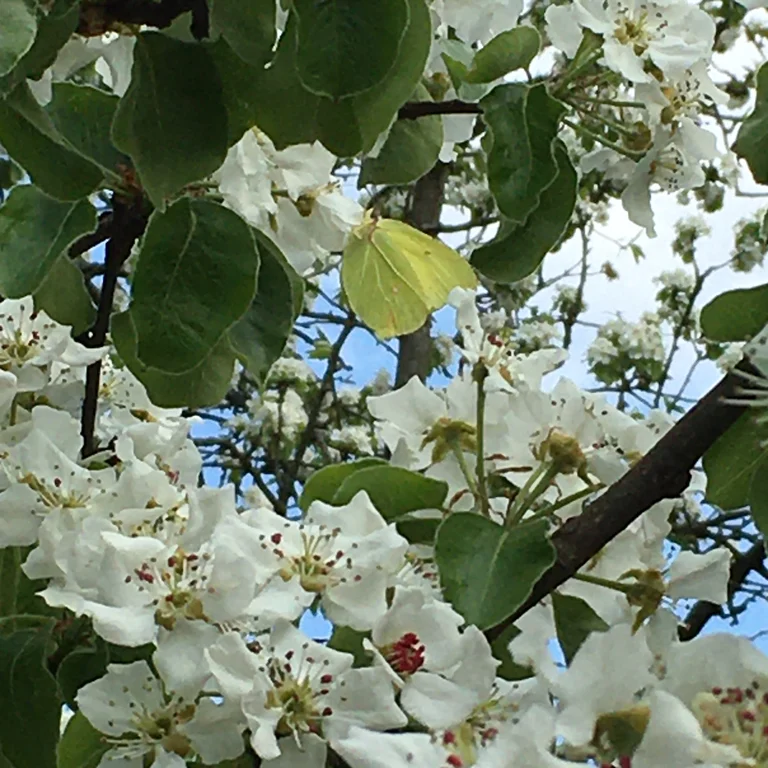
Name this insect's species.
Gonepteryx rhamni
